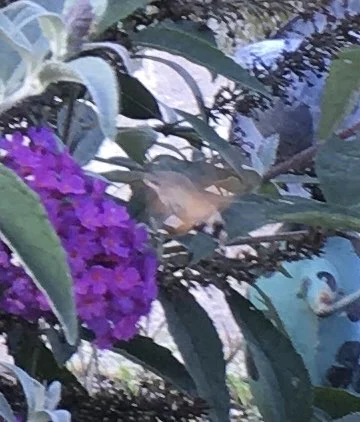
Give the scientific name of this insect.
Macroglossum stellatarum
